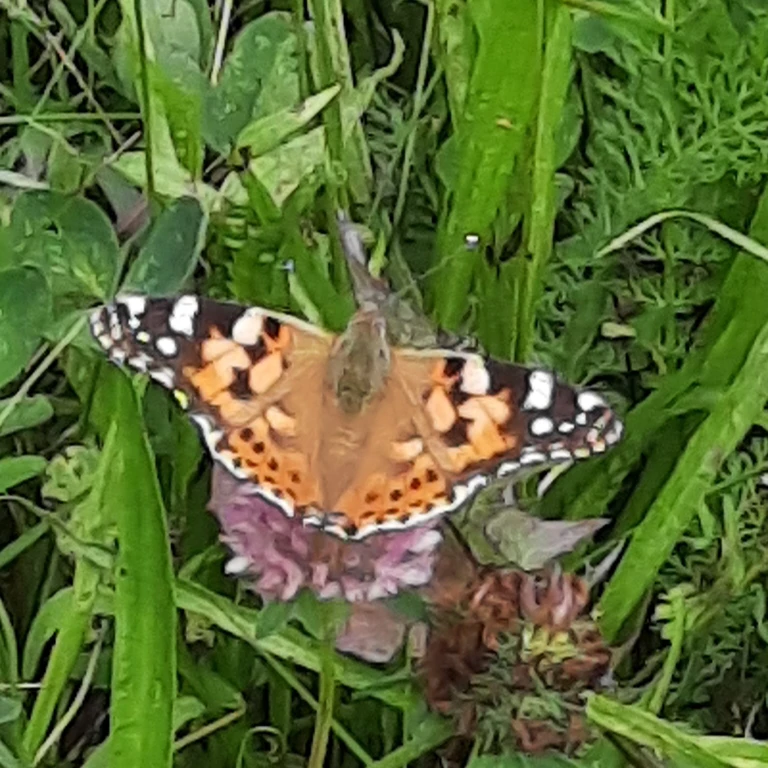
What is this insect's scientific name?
Vanessa cardui
